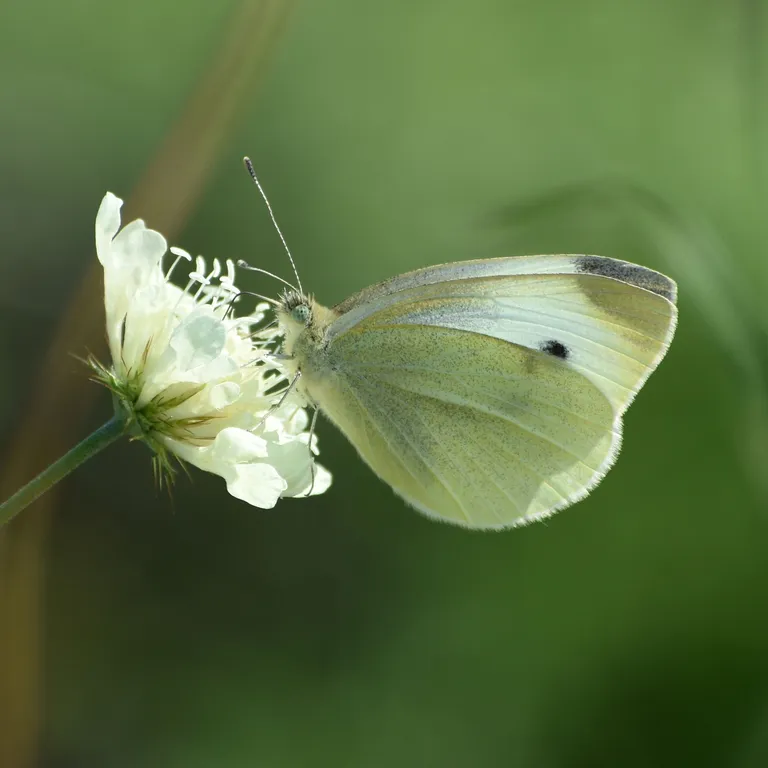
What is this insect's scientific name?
Pieris rapae
